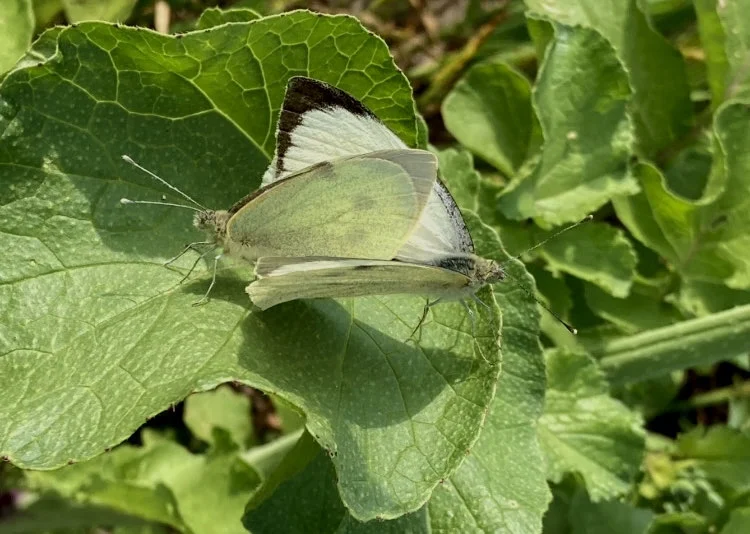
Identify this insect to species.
Pieris brassicae
